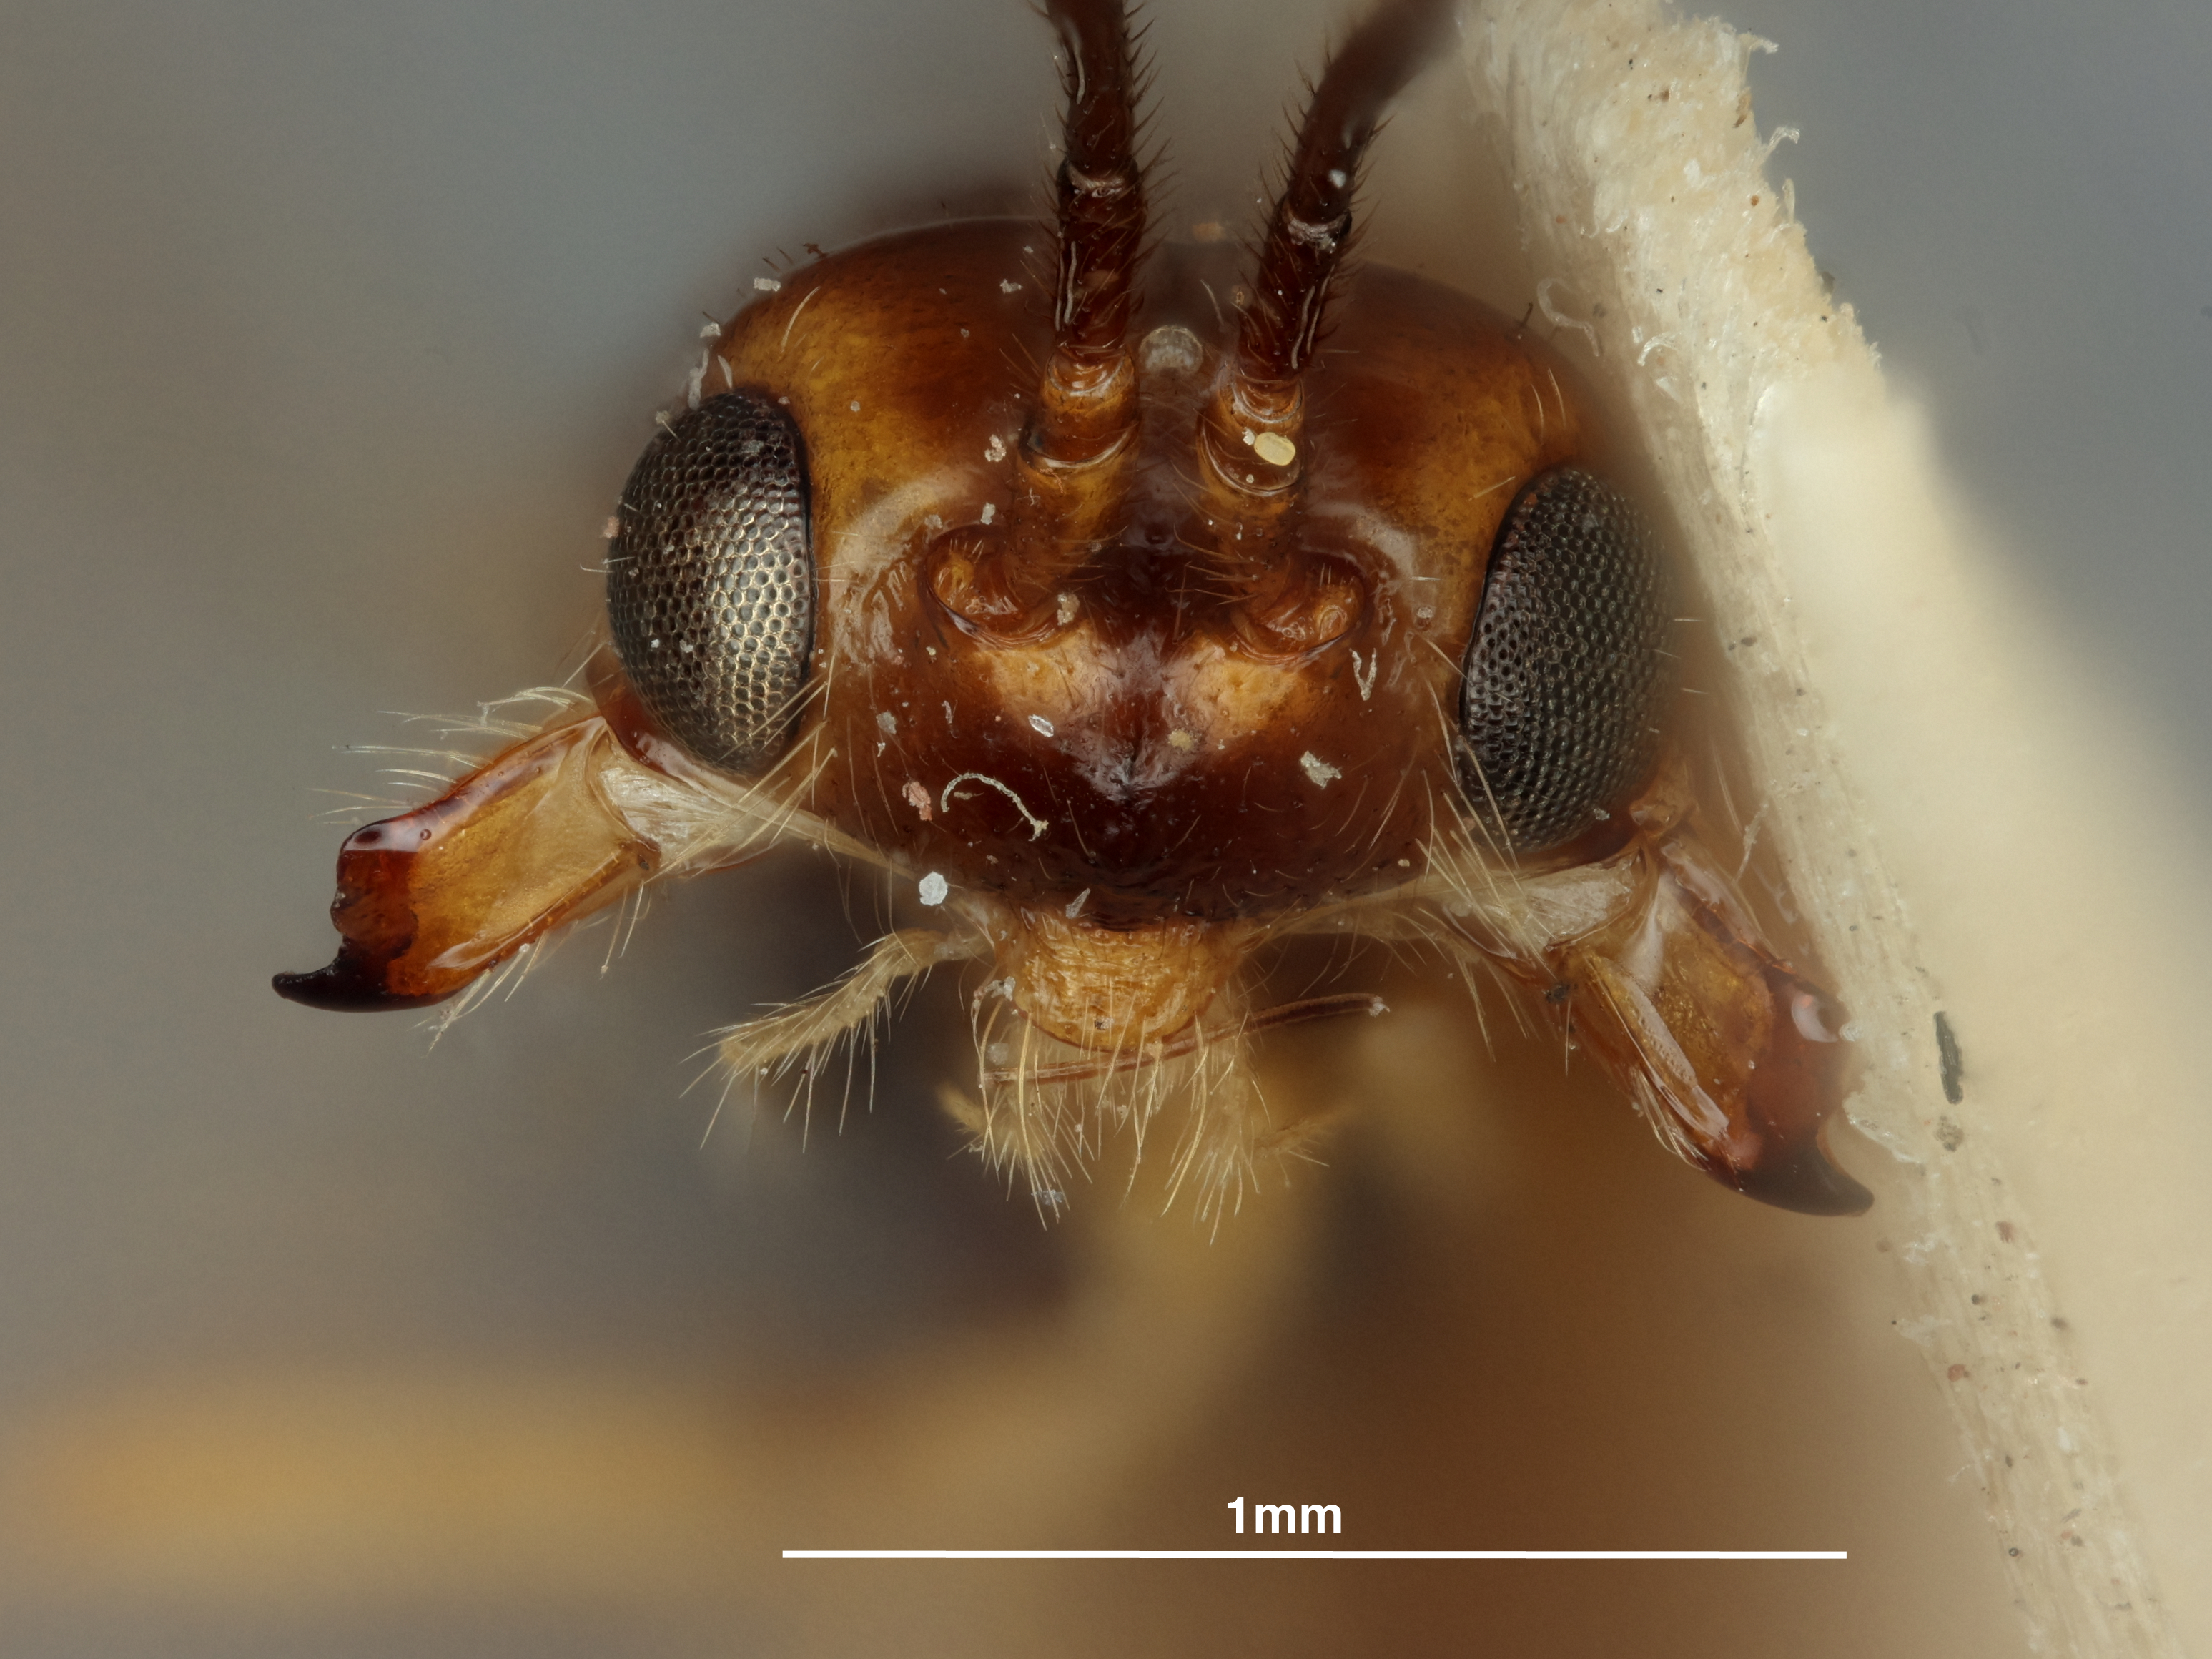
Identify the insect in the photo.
Phaenocarpa divergens
